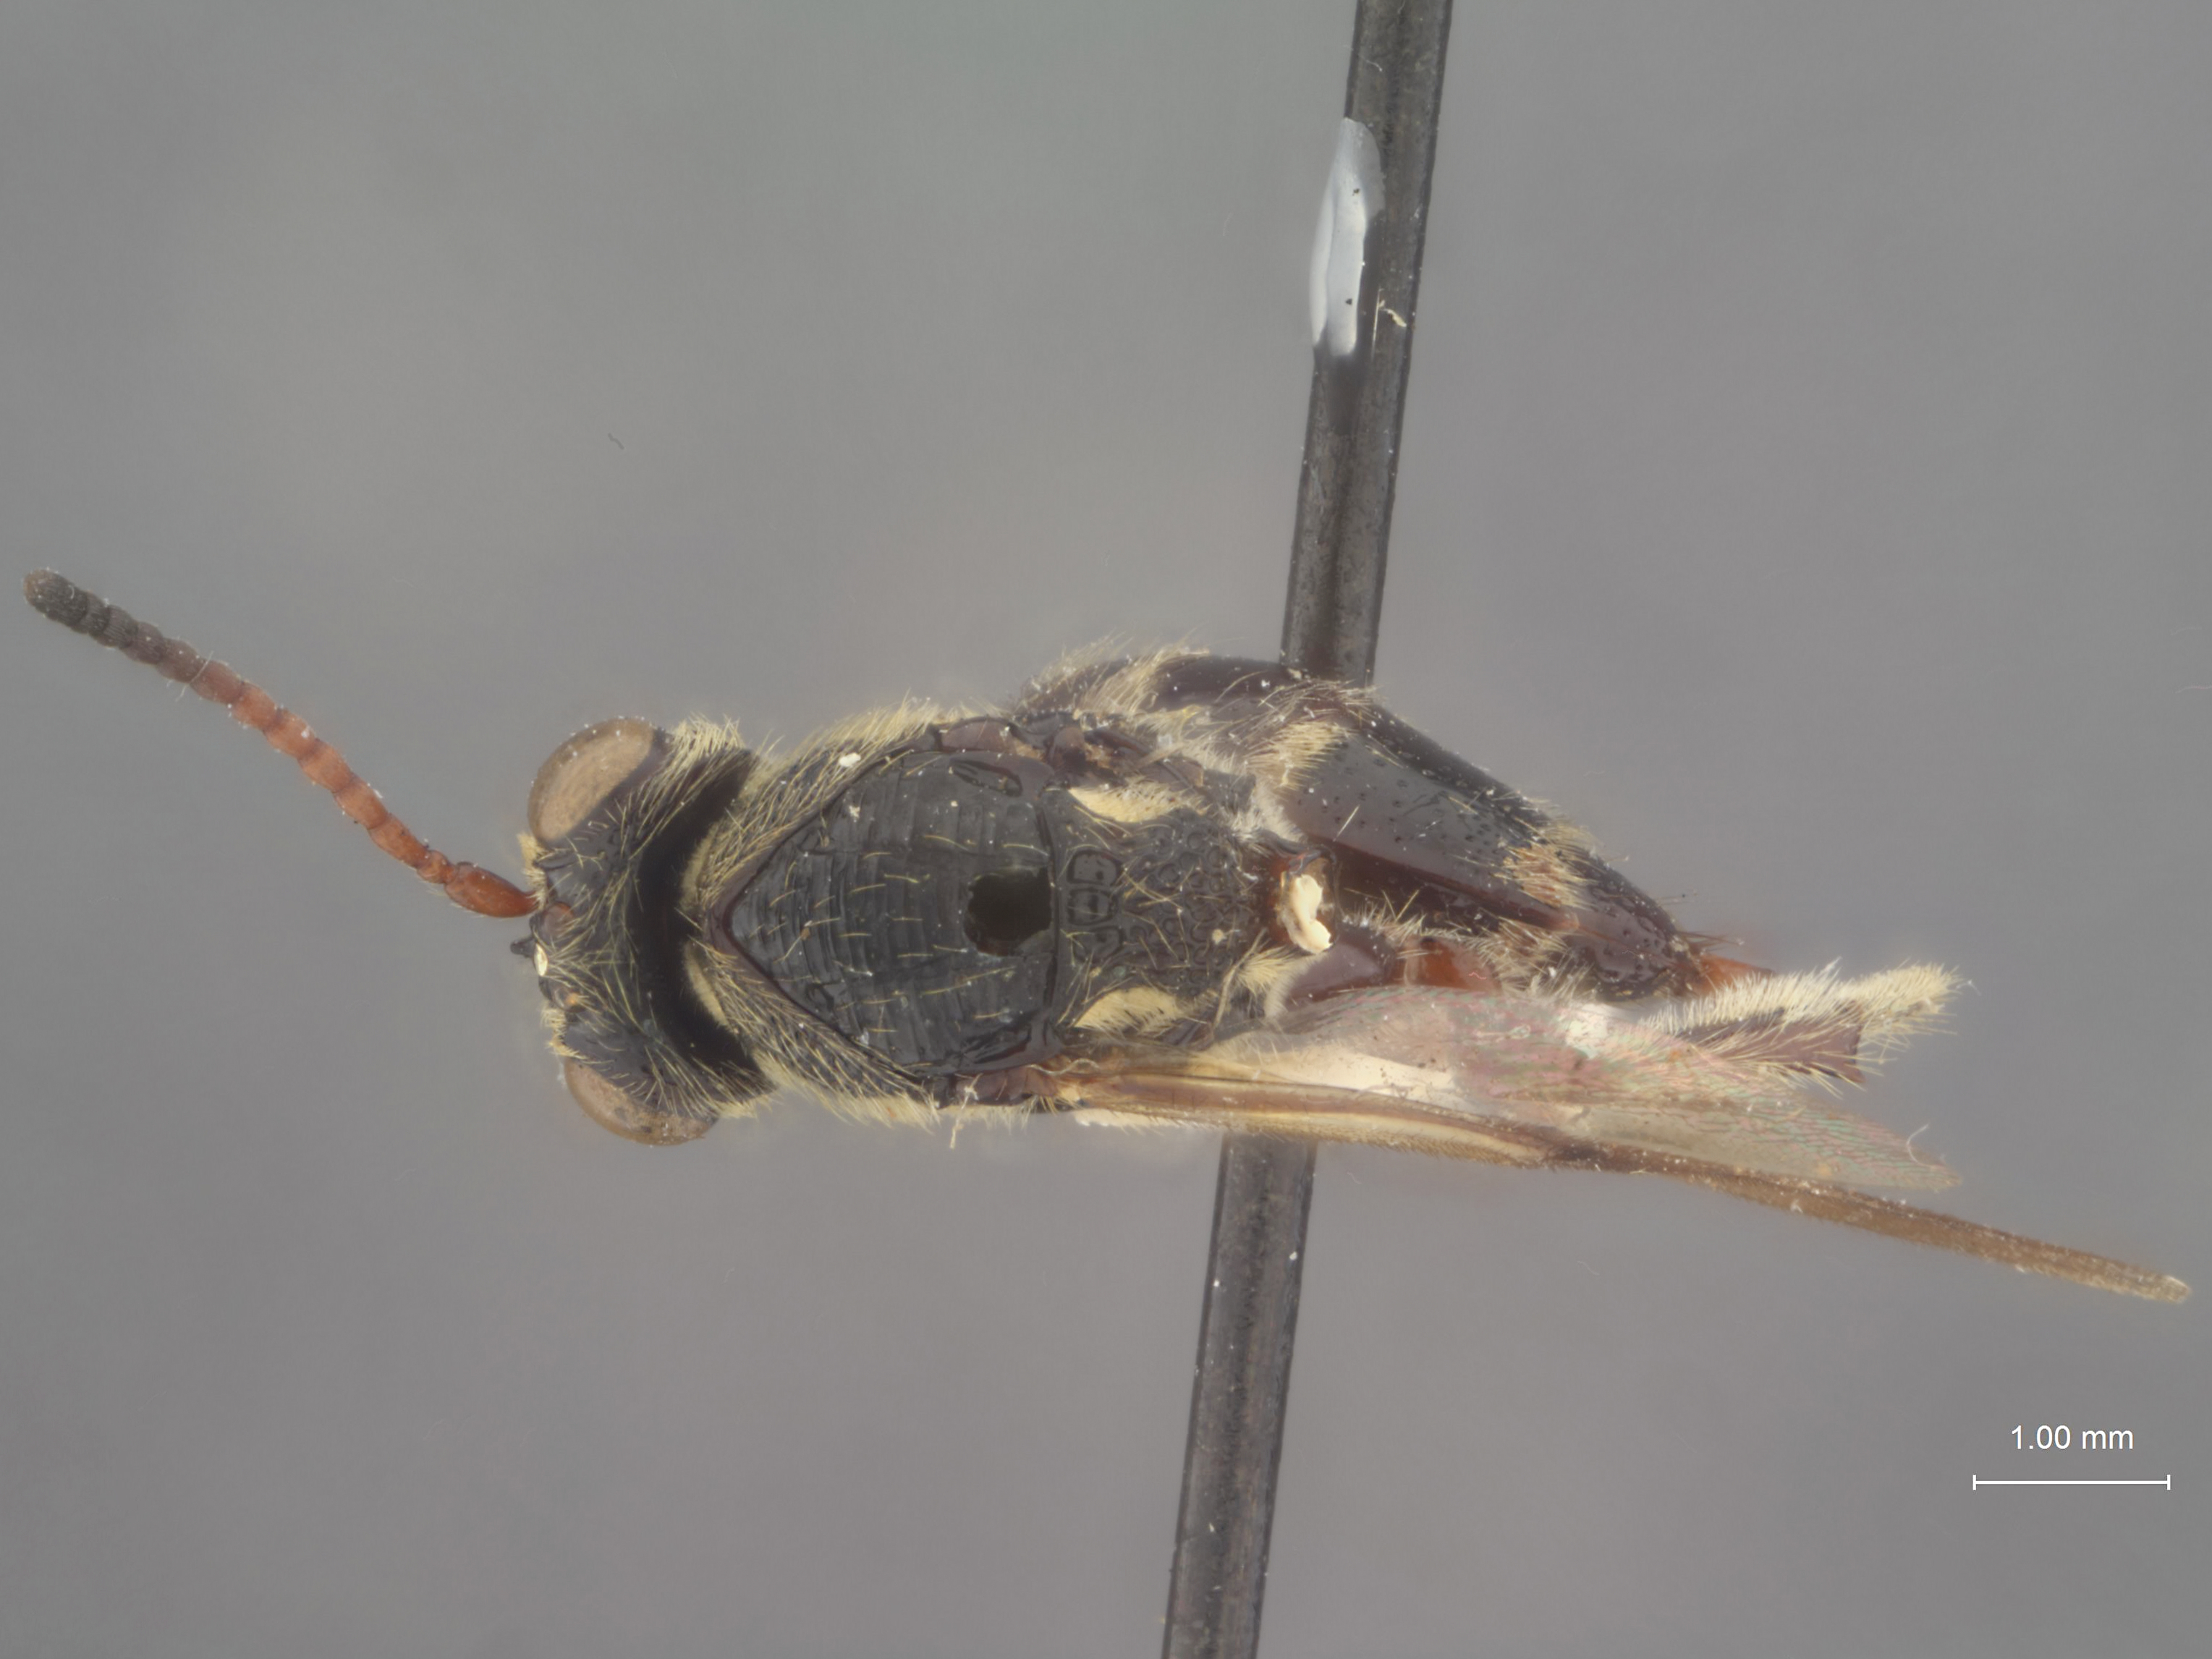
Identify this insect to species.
Mesocynips albata
